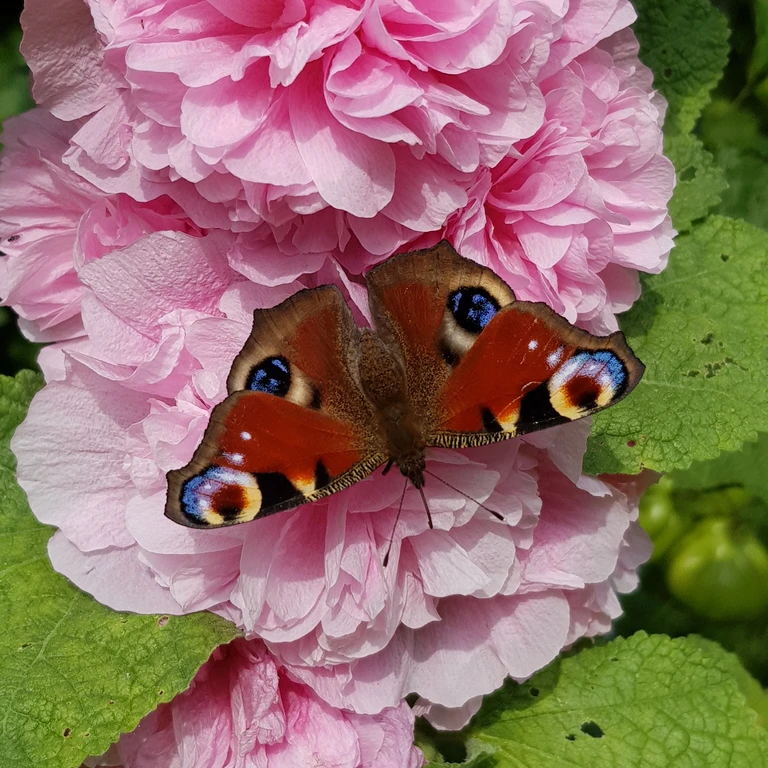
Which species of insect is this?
Aglais io
